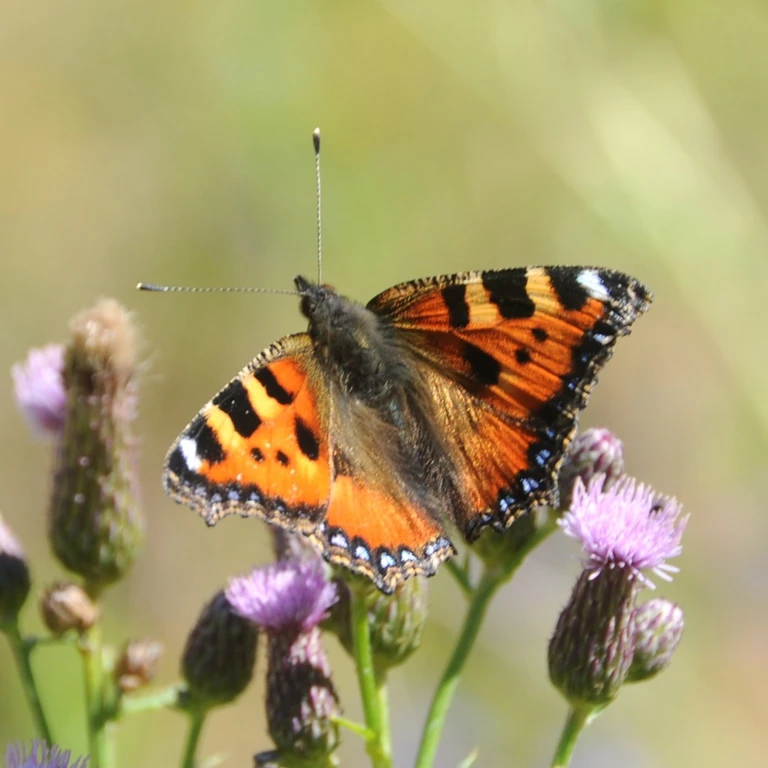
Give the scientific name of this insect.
Aglais urticae
